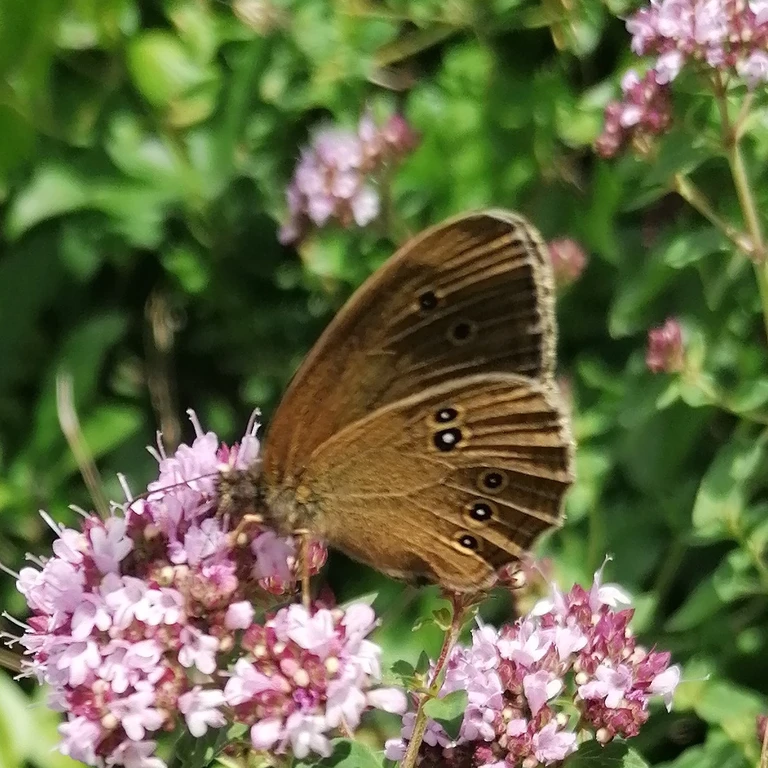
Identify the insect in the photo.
Aphantopus hyperantus
